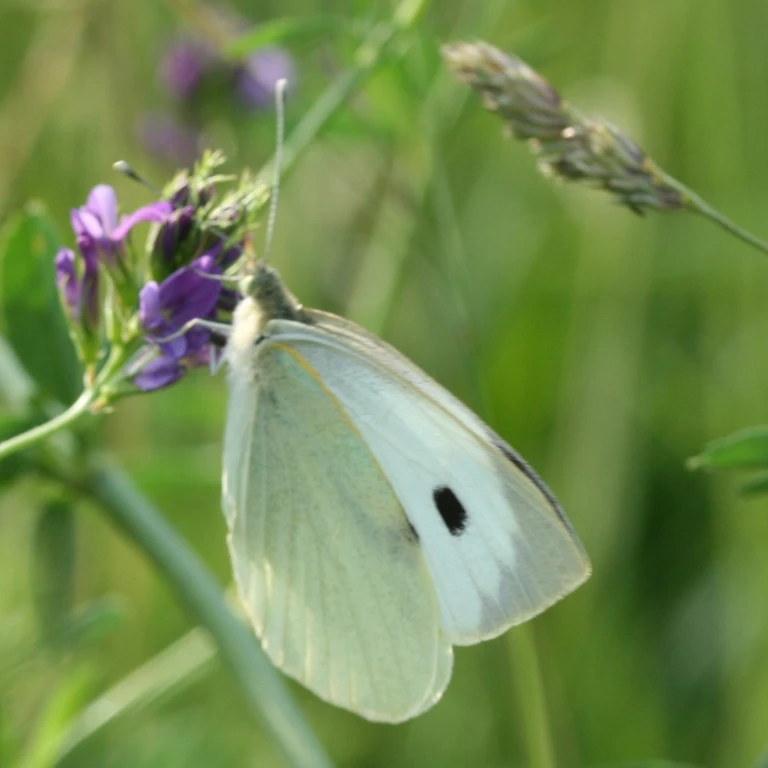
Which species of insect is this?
Pieris brassicae
